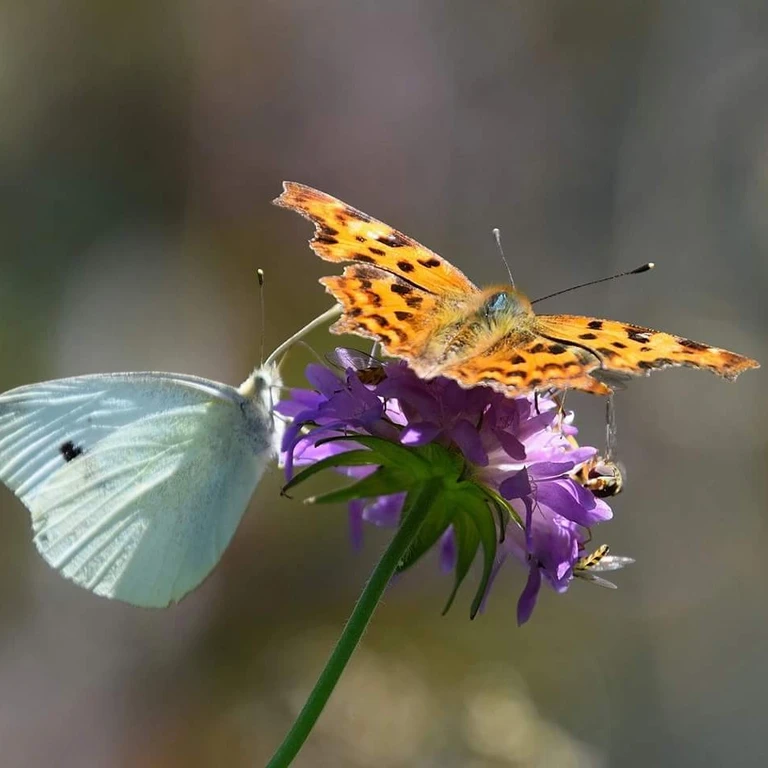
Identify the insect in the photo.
Polygonia c-album
